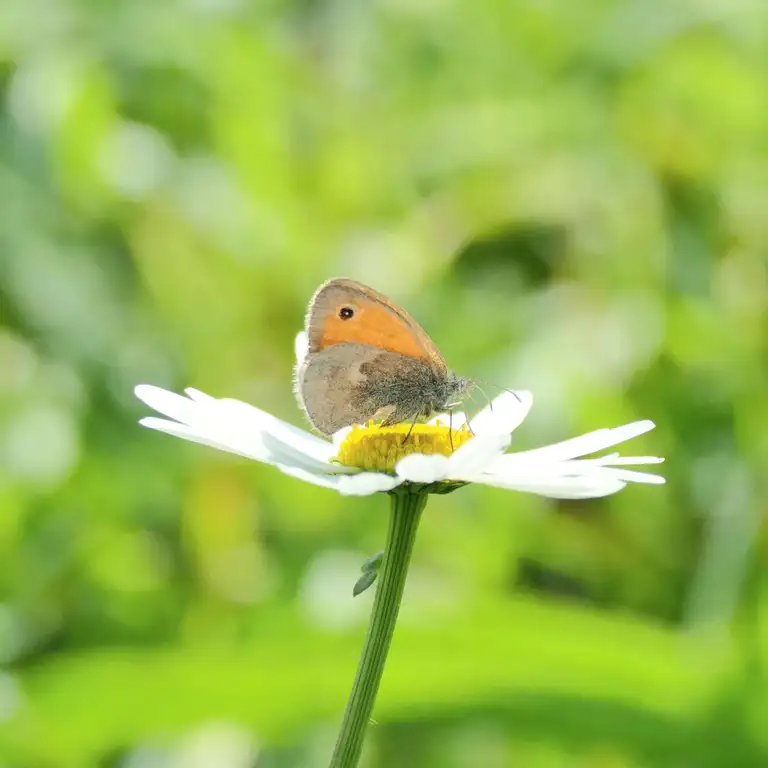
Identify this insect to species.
Coenonympha pamphilus
